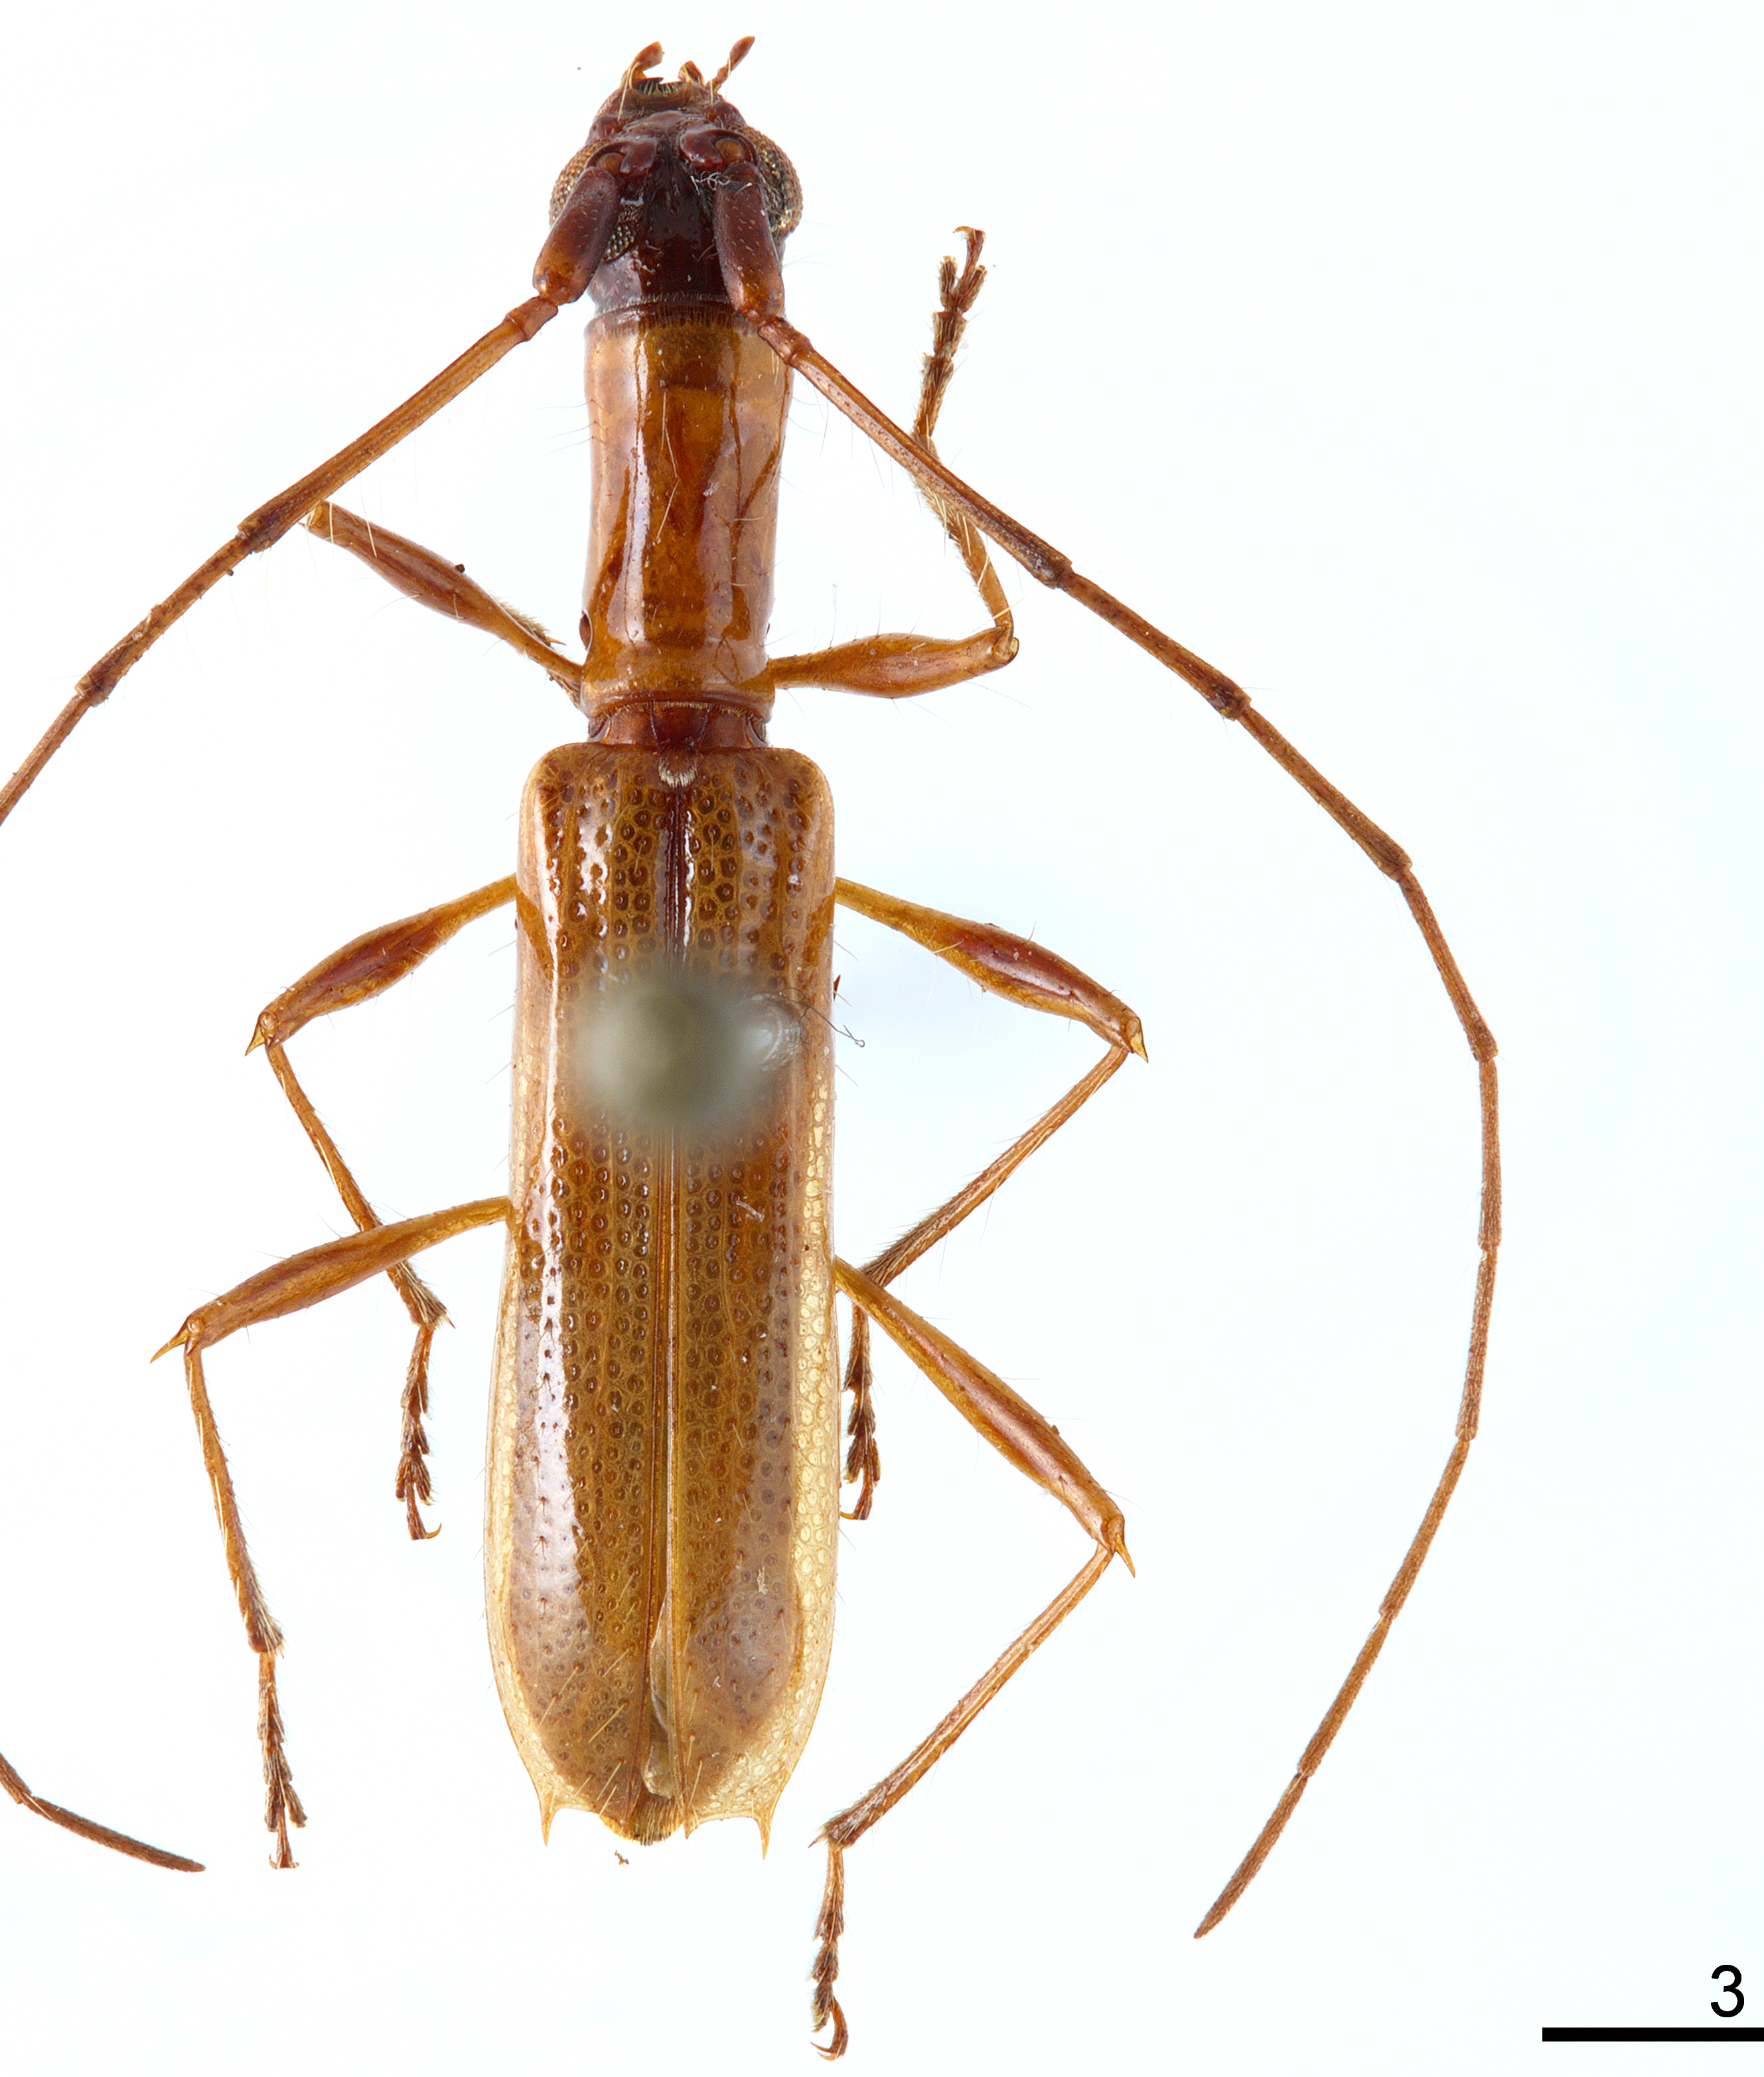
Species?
Tetraibidion concolor
